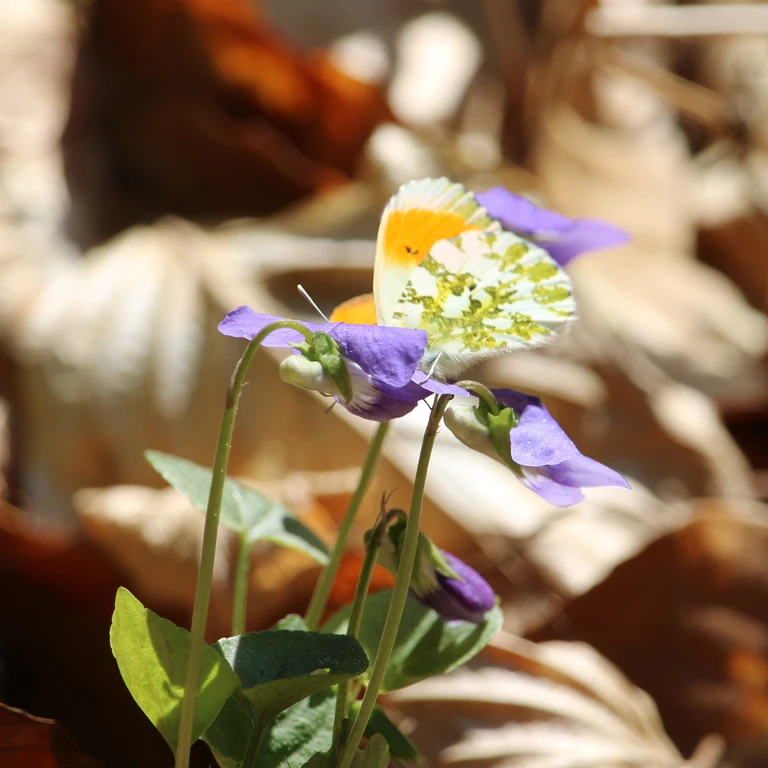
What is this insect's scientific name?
Anthocharis cardamines
